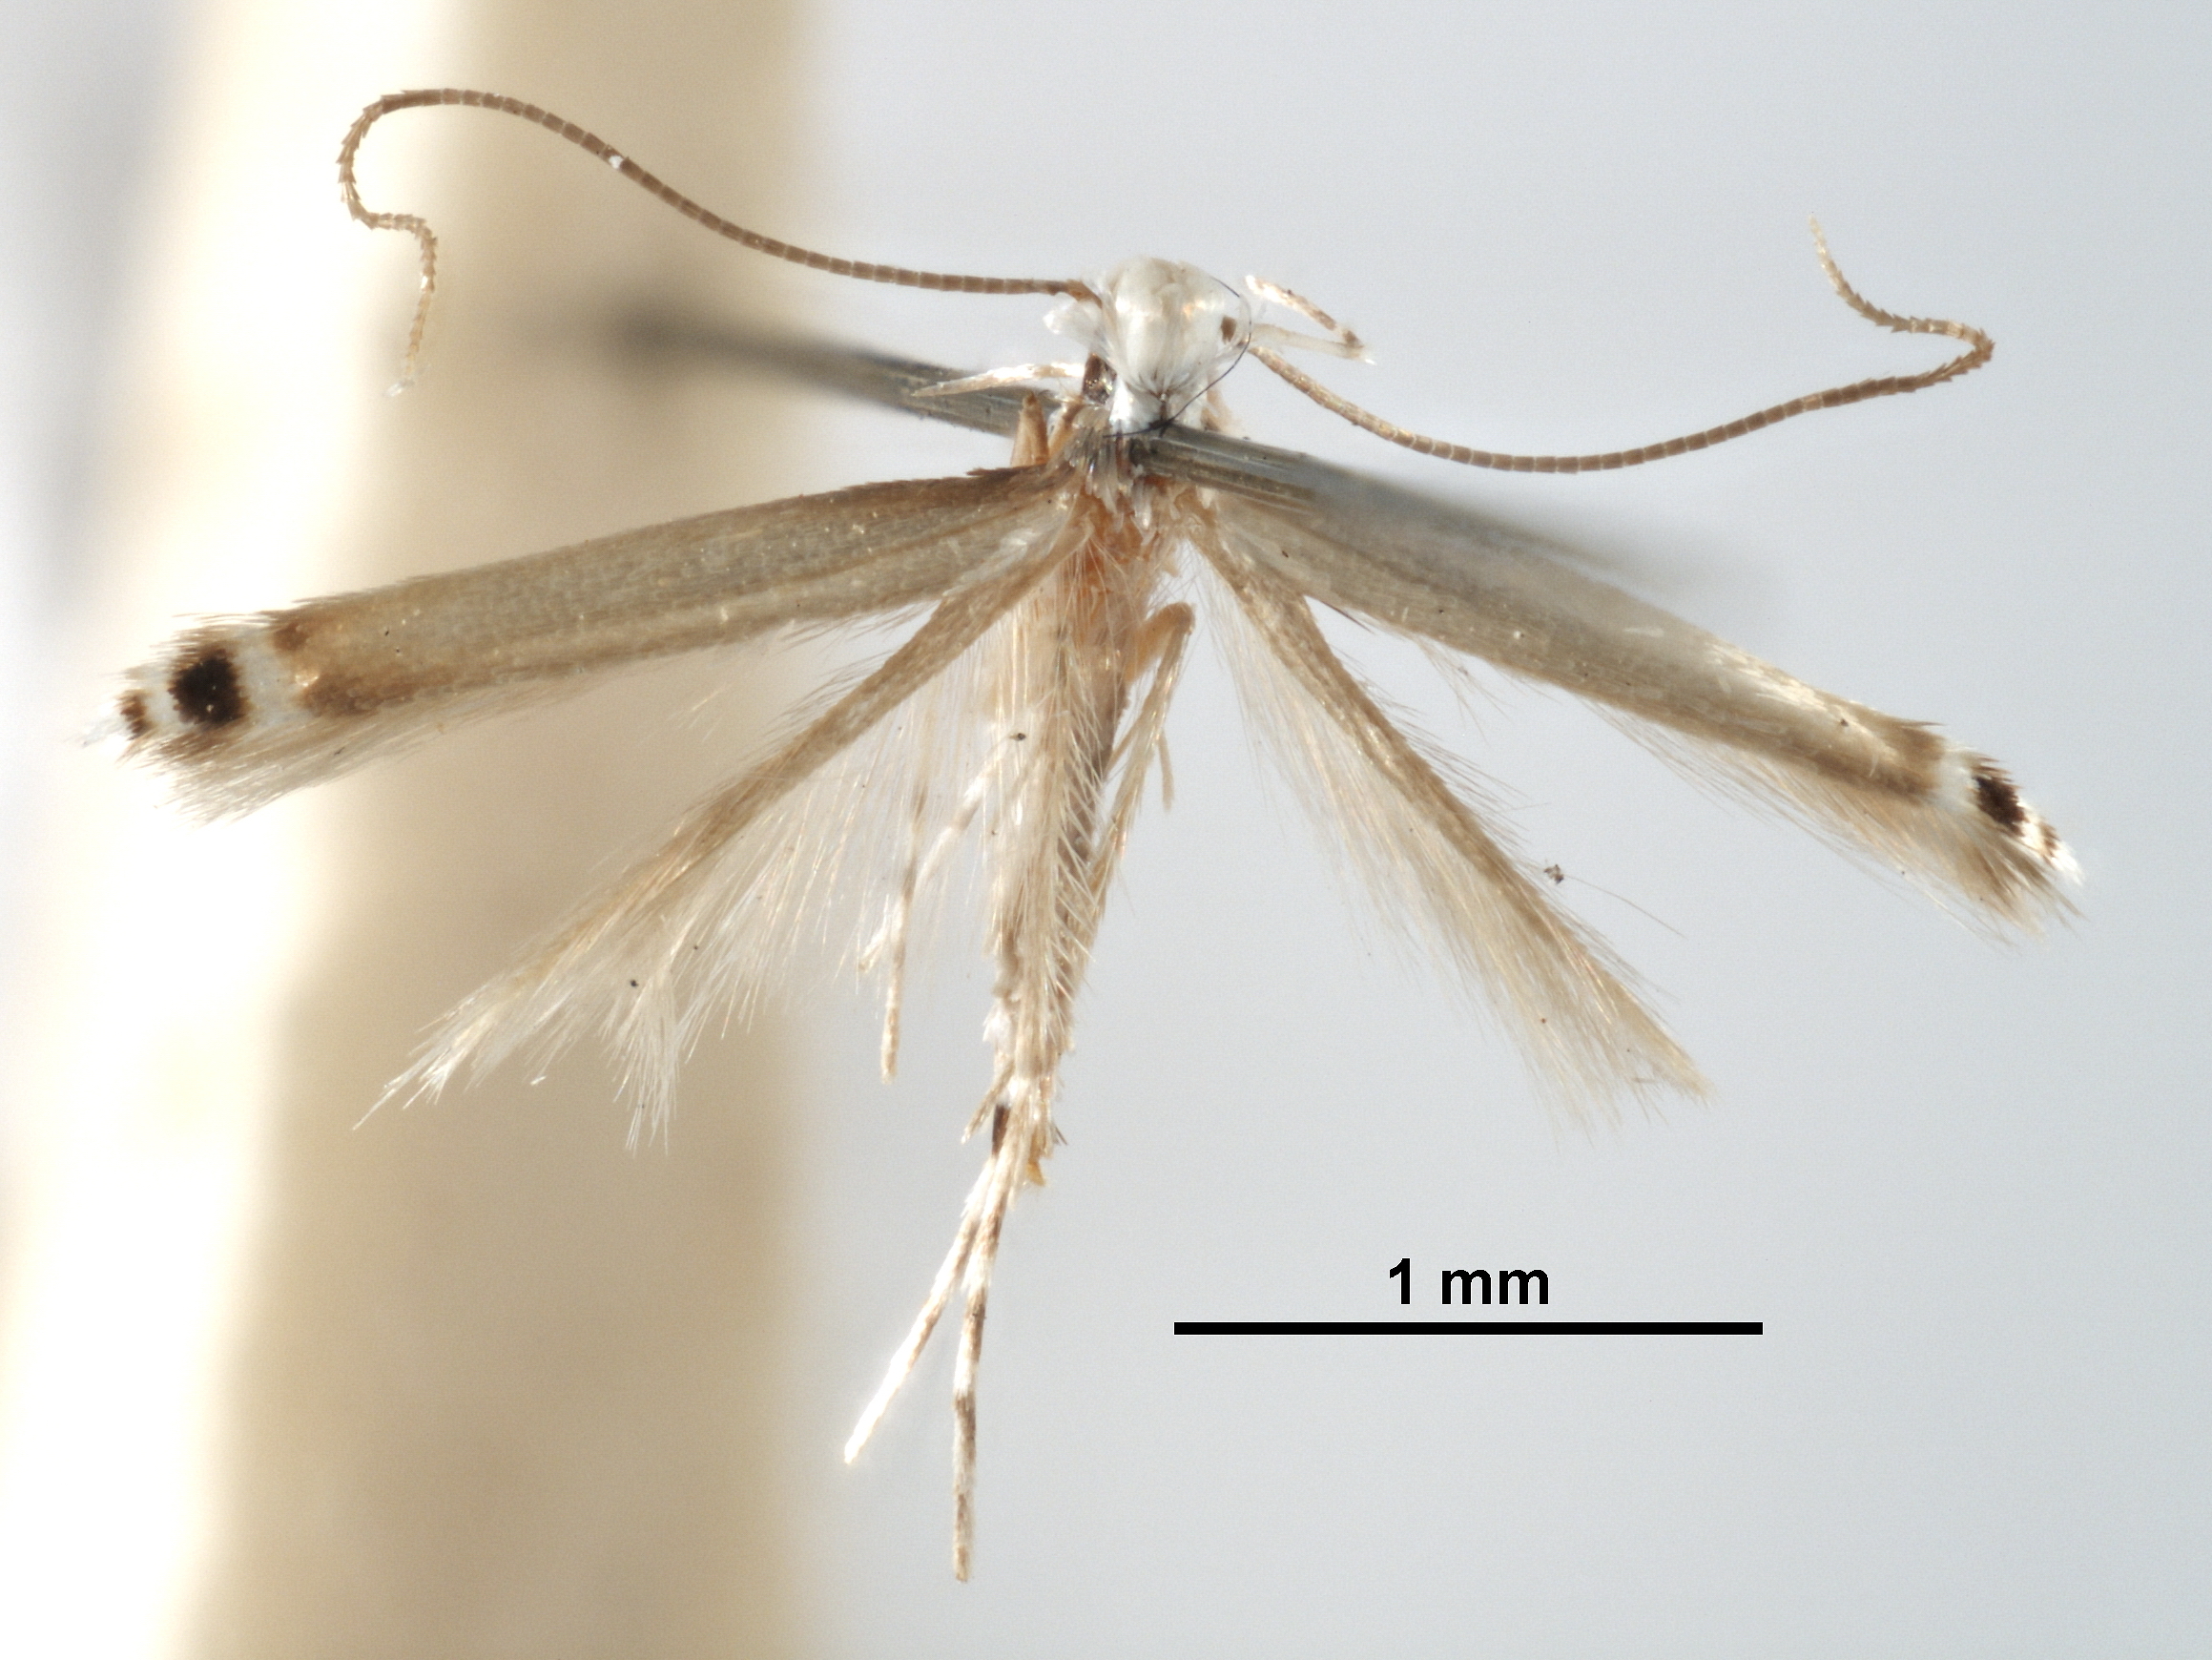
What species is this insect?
Melanocercops elaphopa
